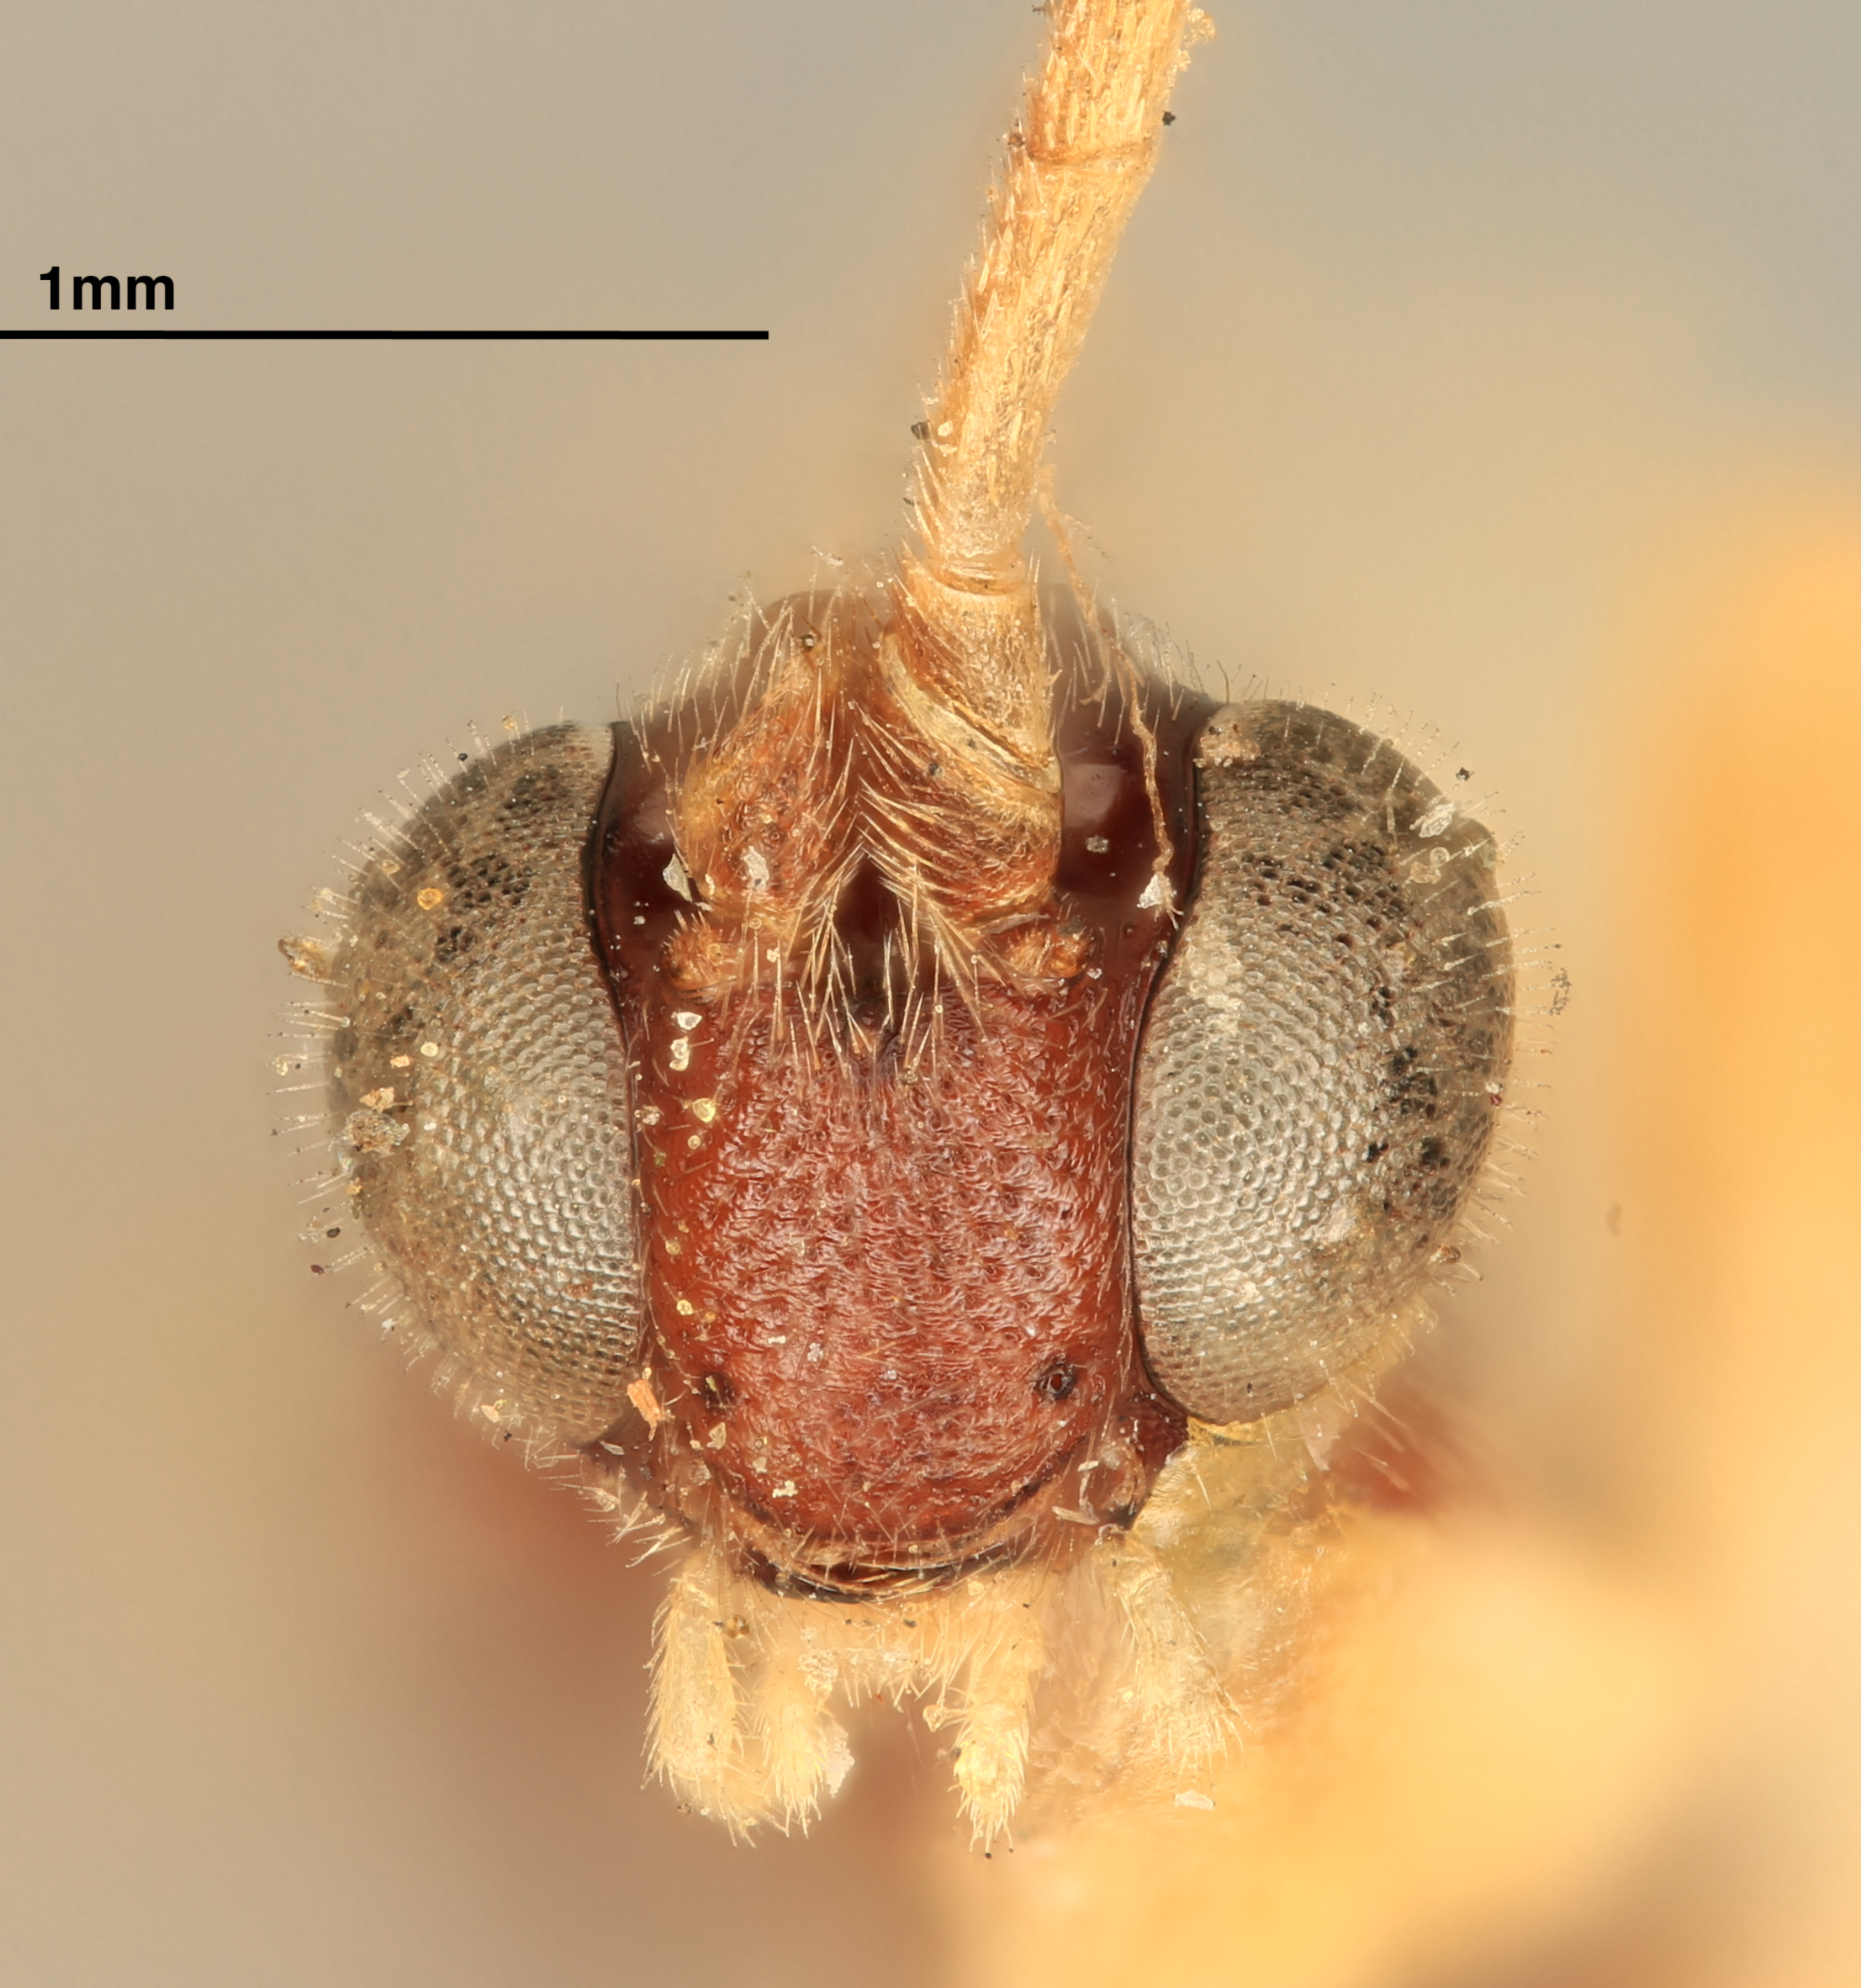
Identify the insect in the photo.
Polysphincta pontiaci
